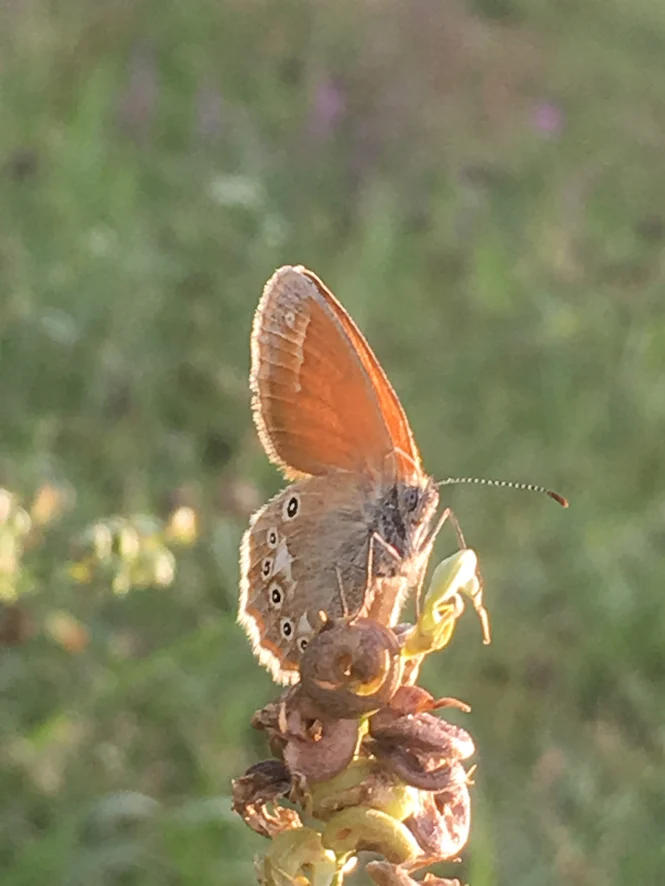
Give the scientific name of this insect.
Coenonympha glycerion (also Coenonympha iphis)
